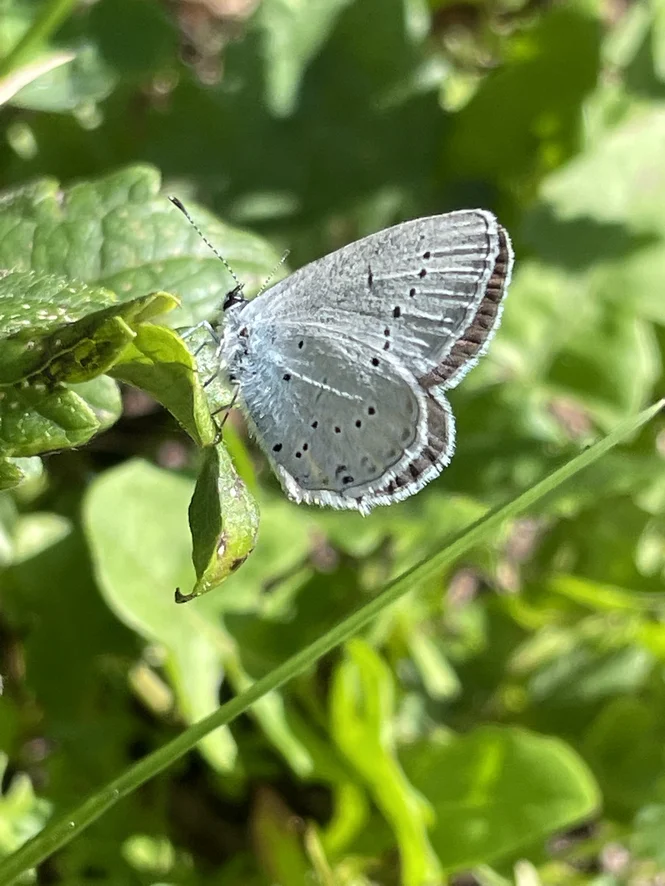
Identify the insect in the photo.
Cupido decolorata (also Elkalyce decolorata)
